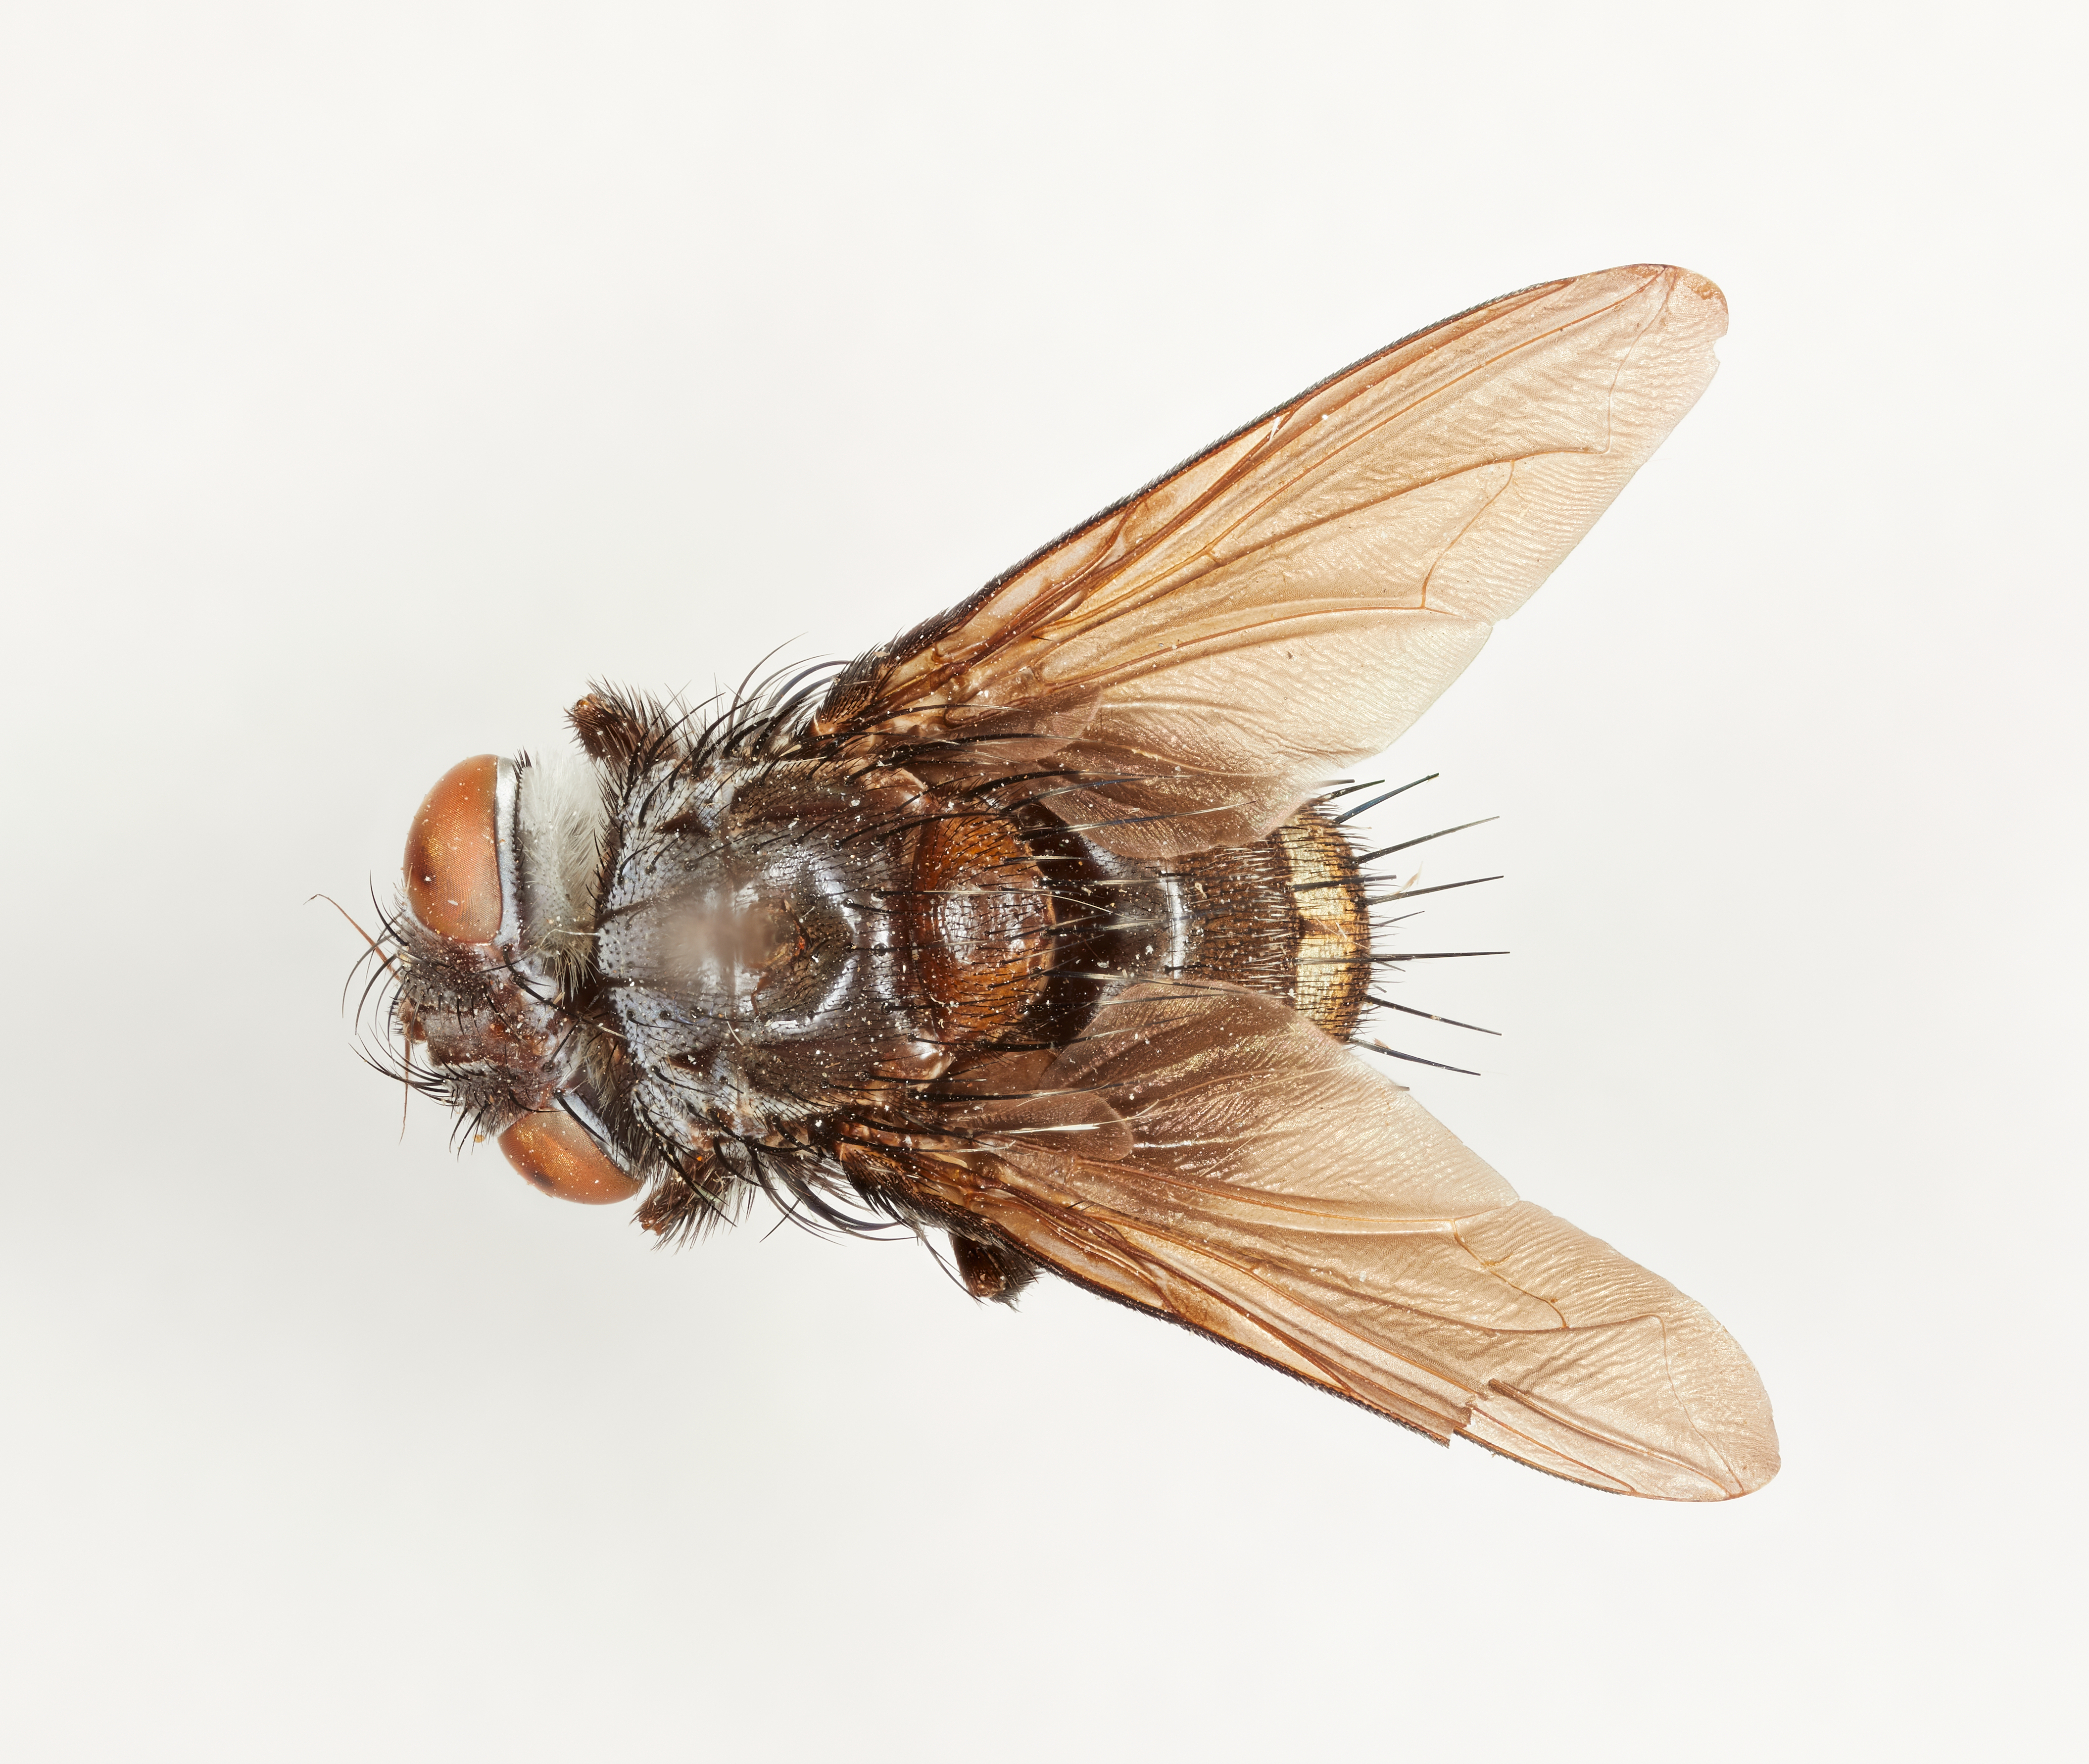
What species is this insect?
Belvosia nigrifrons
